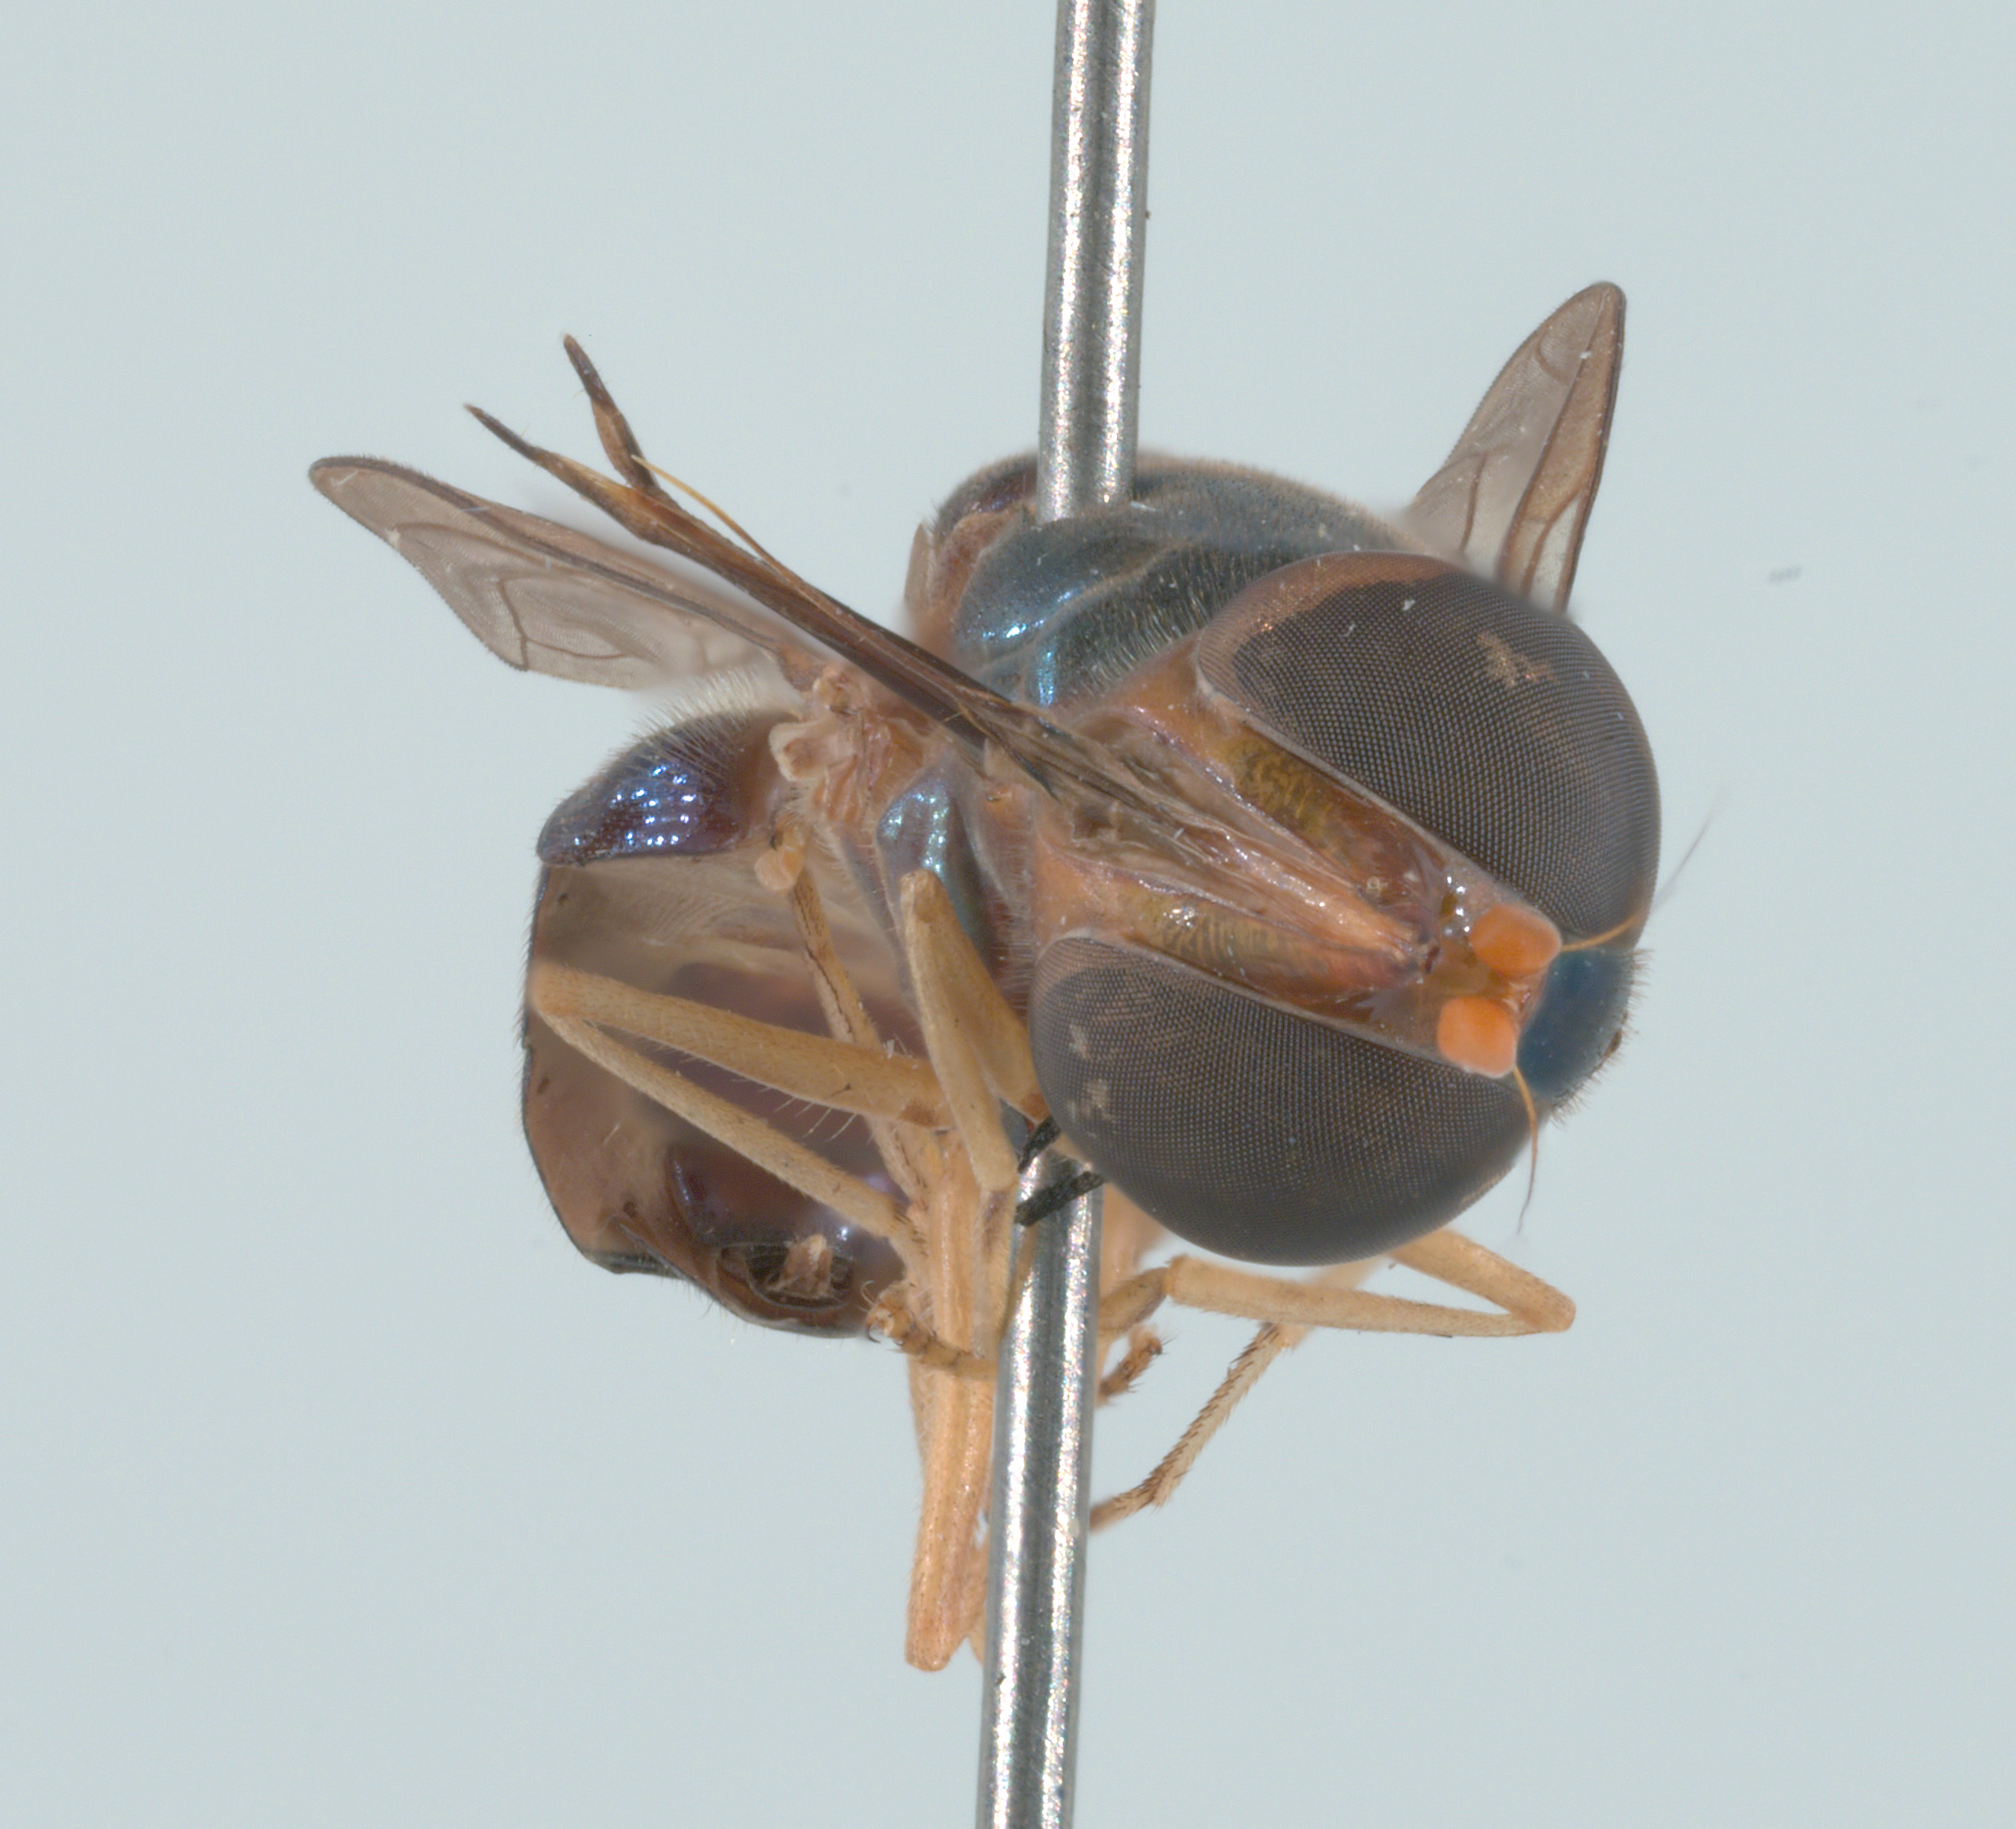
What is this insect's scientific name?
Rhingia caerulescens
